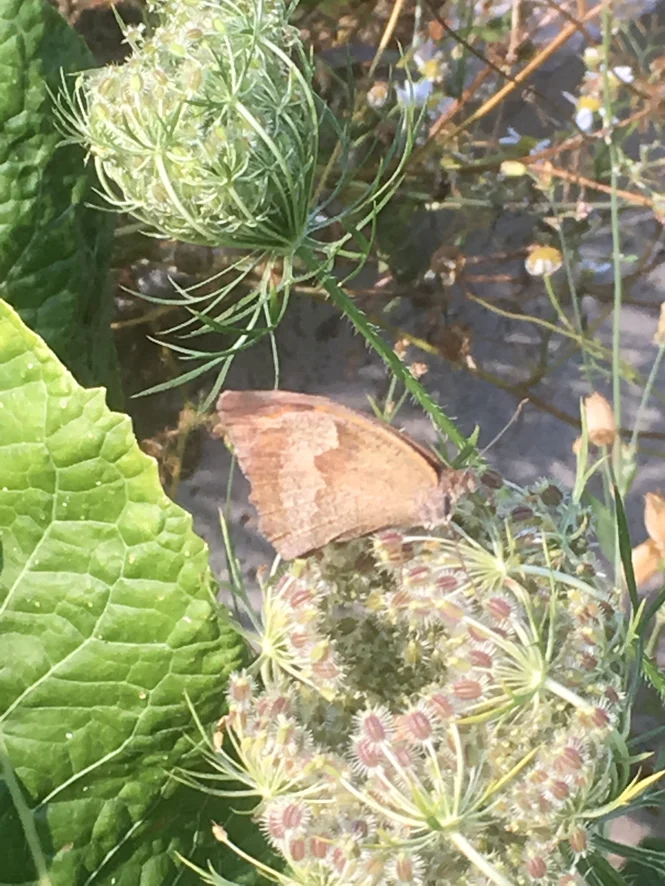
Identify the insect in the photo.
Maniola jurtina
